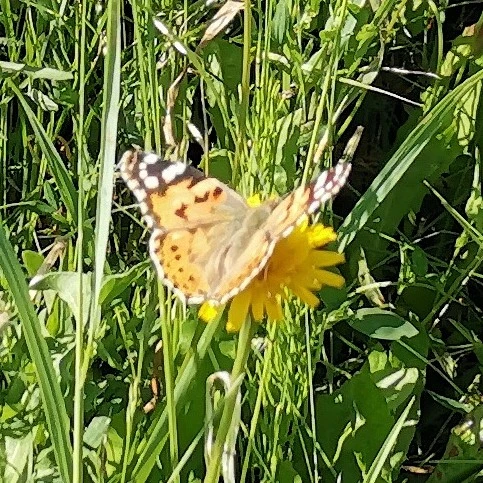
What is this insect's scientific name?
Vanessa cardui
